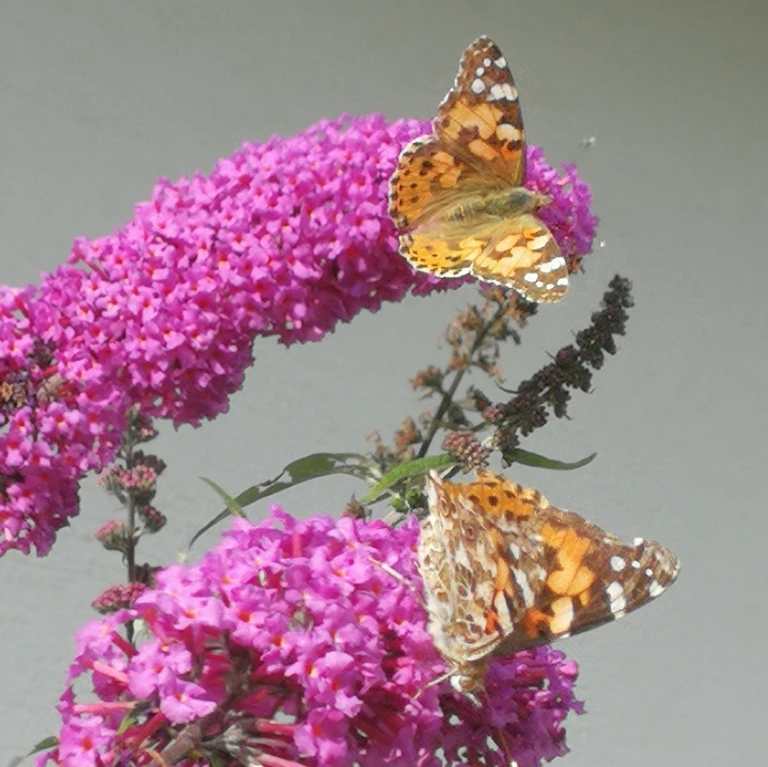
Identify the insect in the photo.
Vanessa cardui
